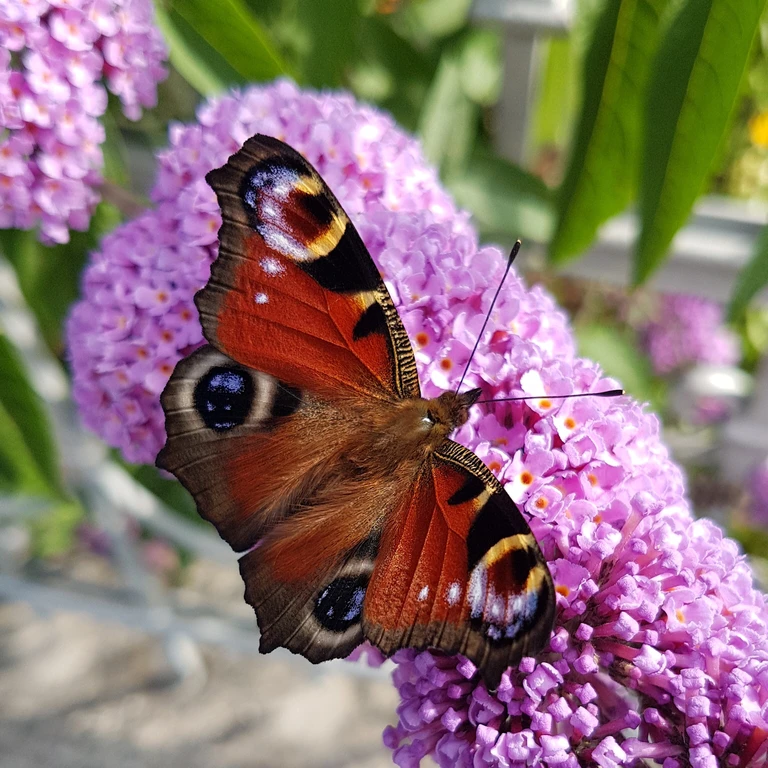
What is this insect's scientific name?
Aglais io
